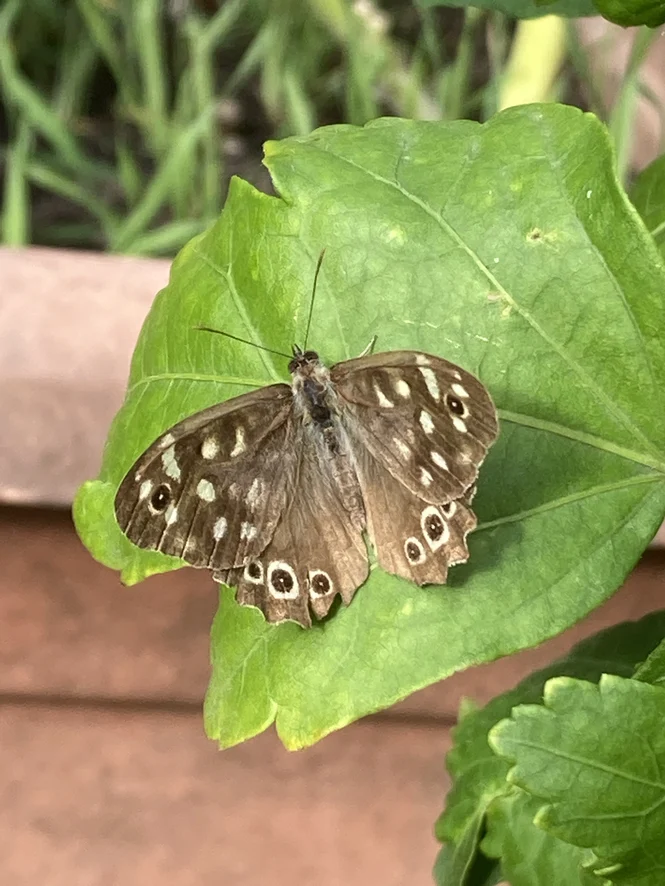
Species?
Pararge aegeria
